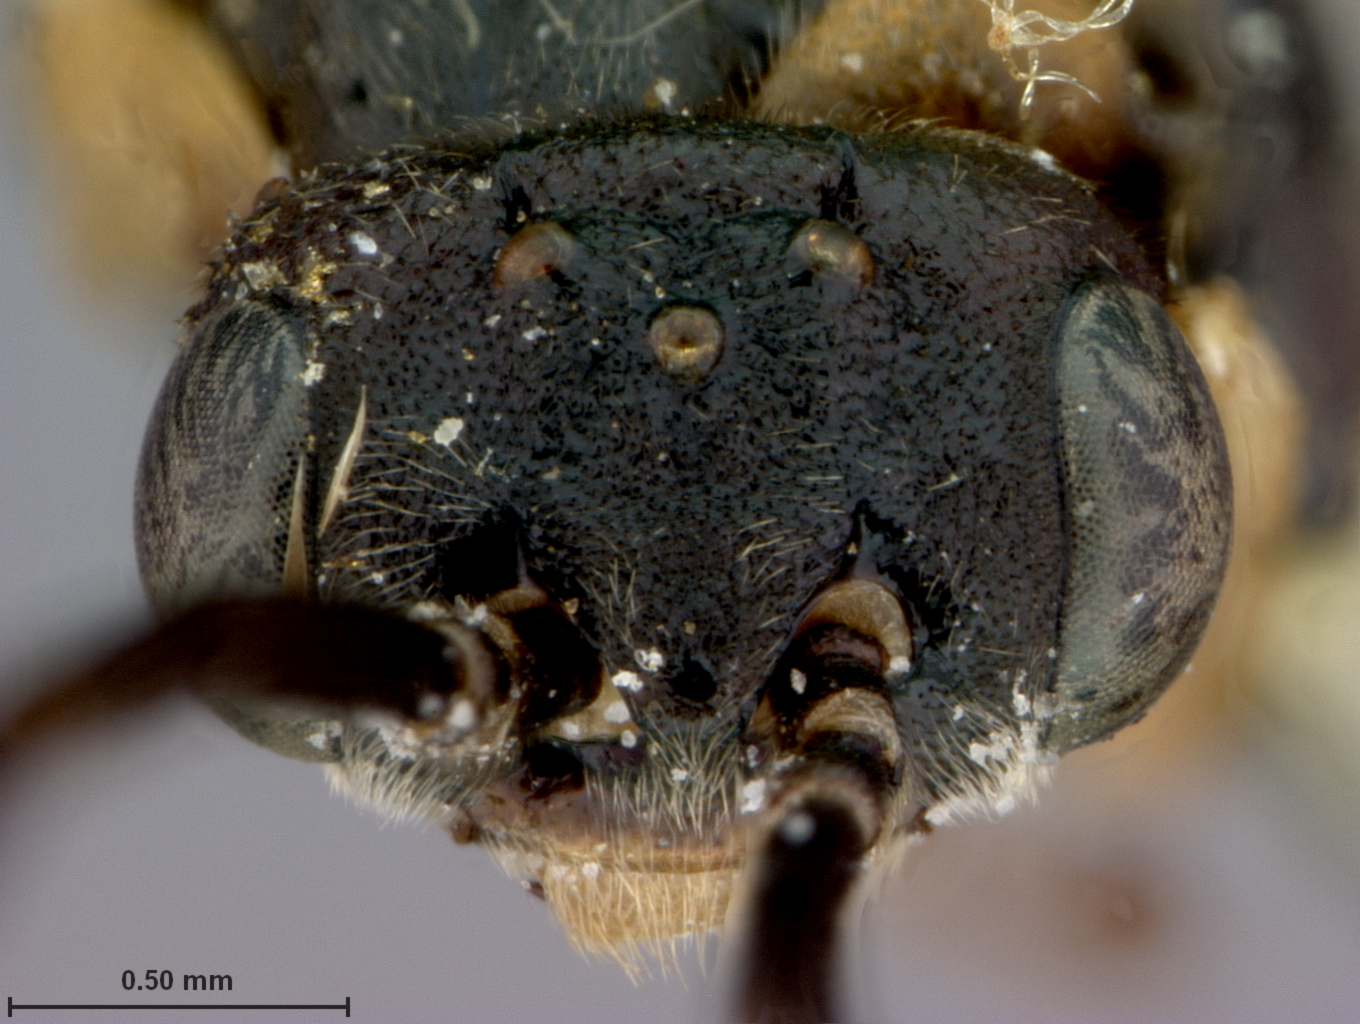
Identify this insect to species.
Pristiphora dyari
